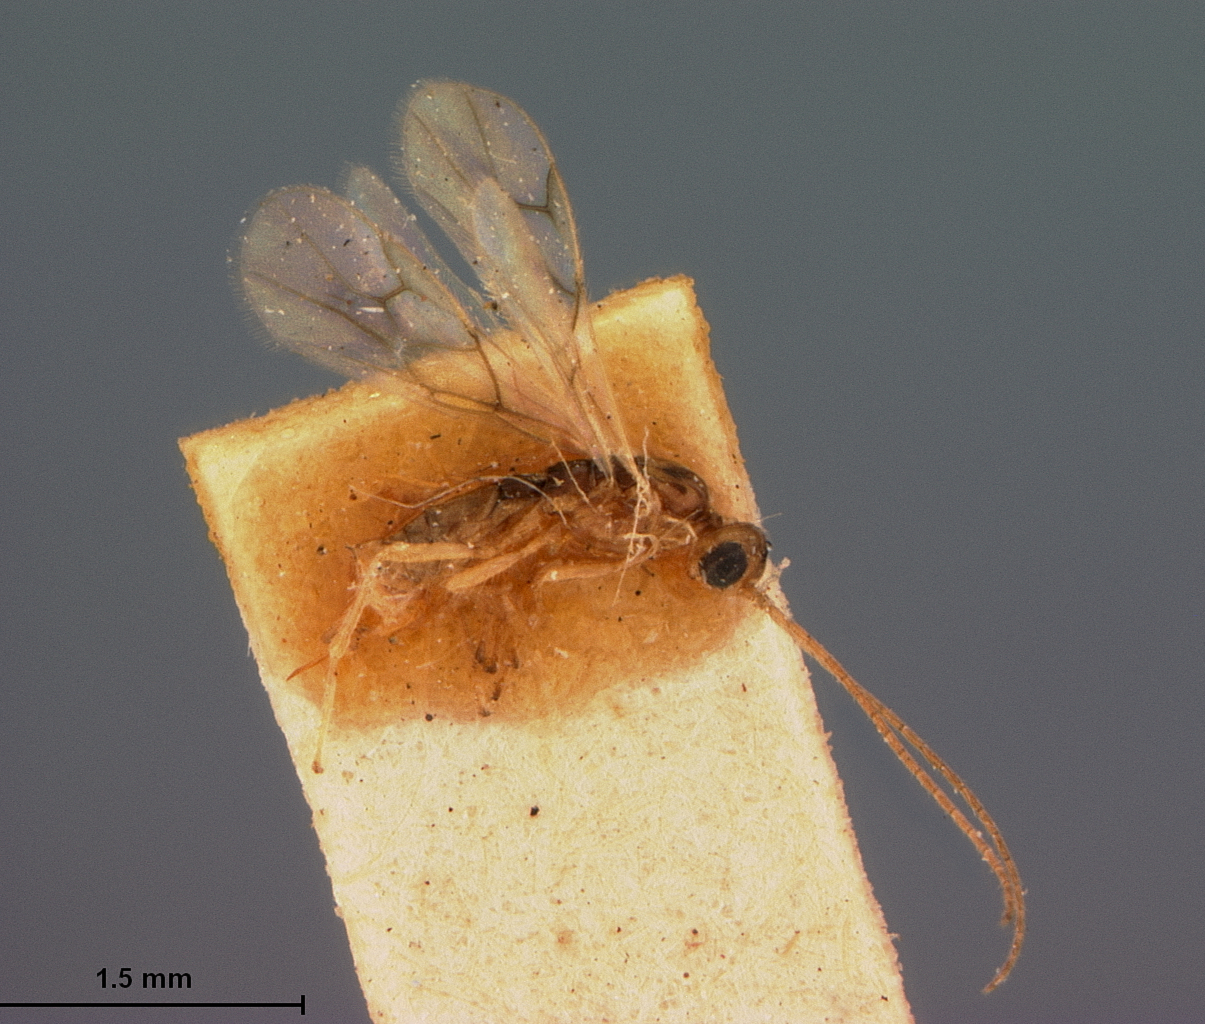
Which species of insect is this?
Hormius vulgaris
